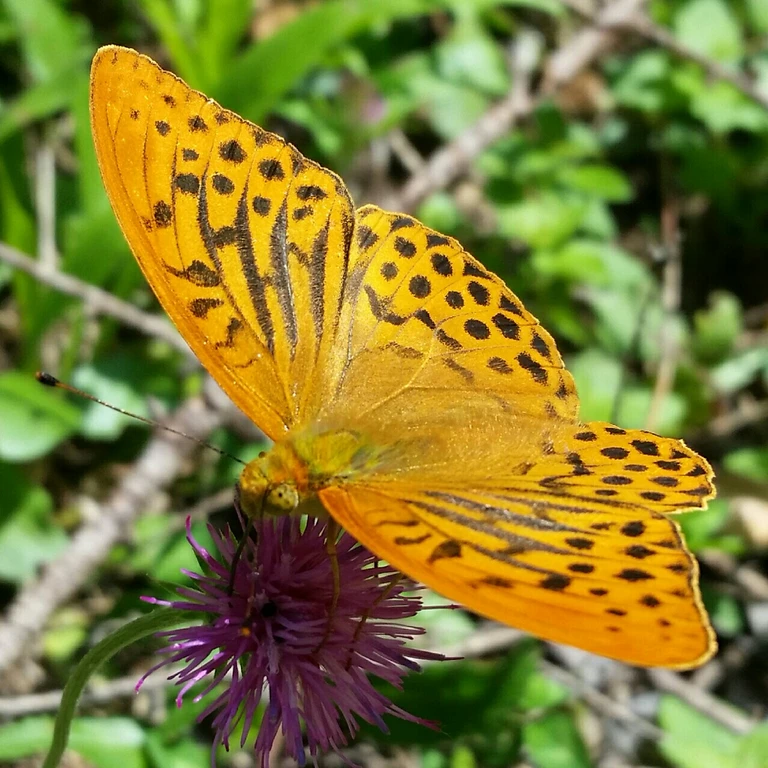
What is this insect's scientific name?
Argynnis paphia
